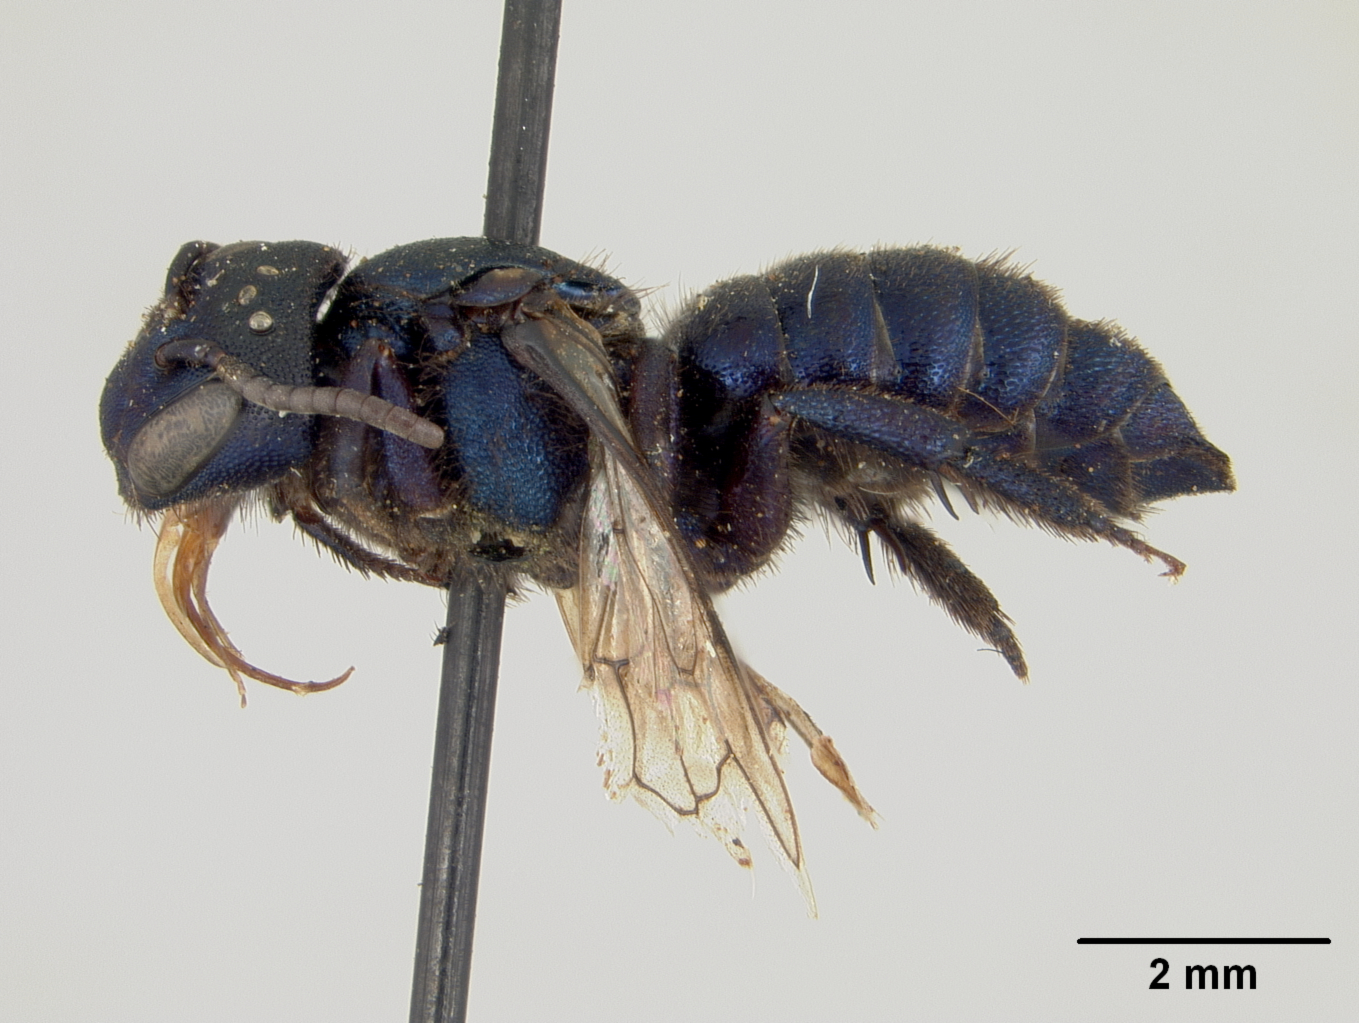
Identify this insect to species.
Stelis carnifex
